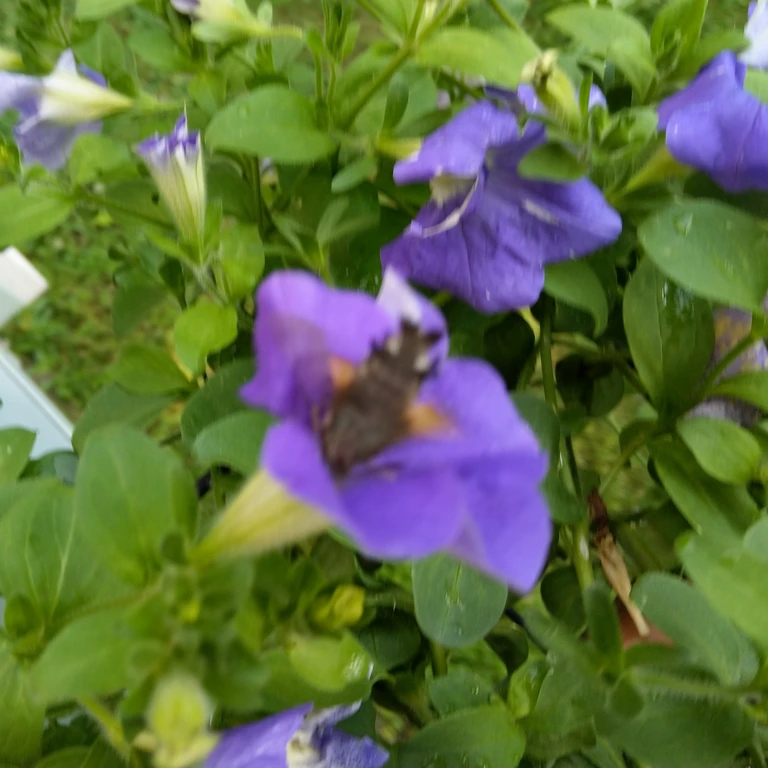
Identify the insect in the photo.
Macroglossum stellatarum
